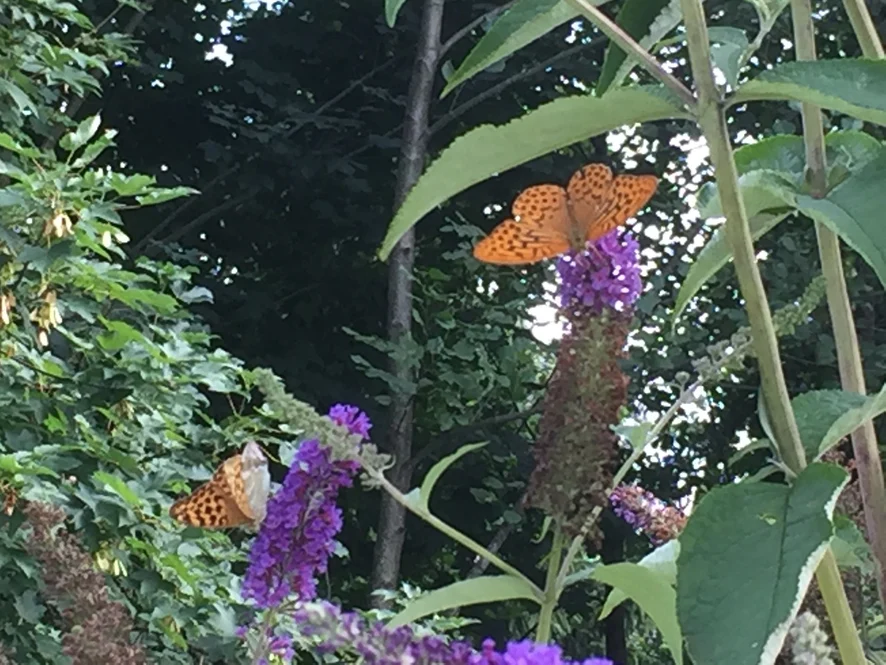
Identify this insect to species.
Argynnis paphia
